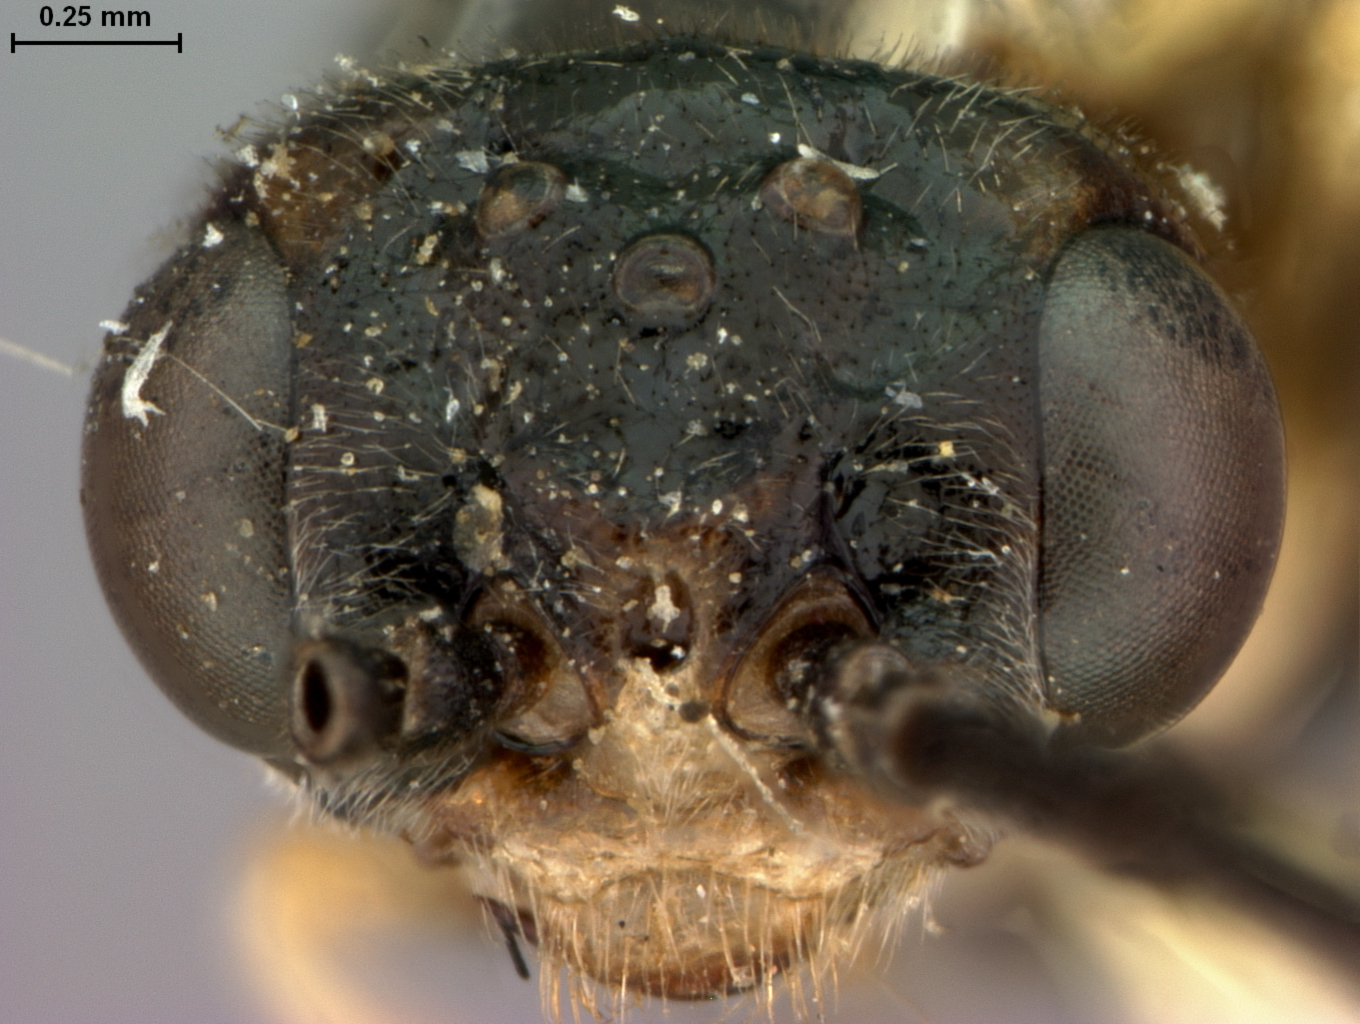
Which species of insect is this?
Pteronus occidentalis
